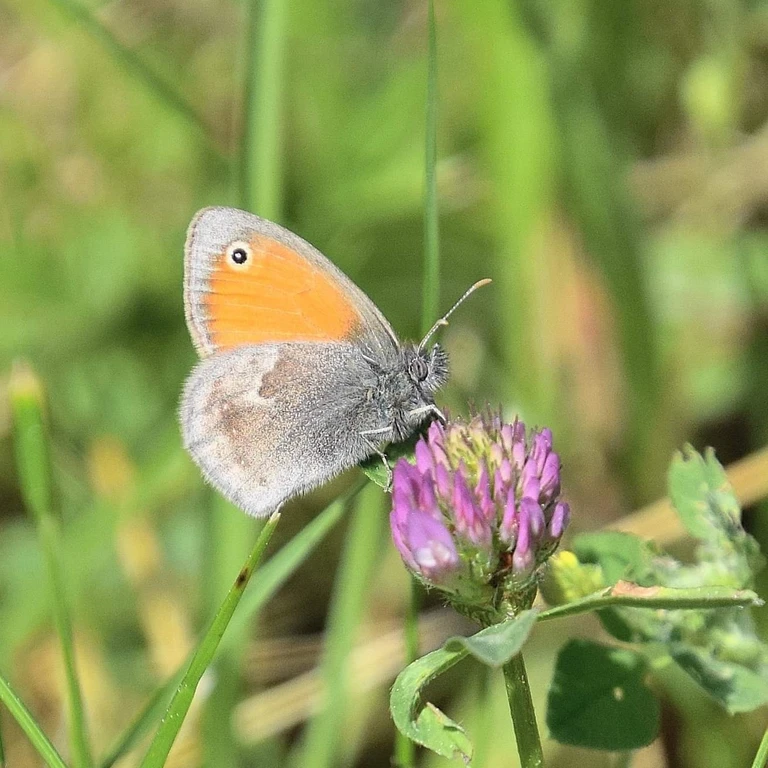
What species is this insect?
Coenonympha pamphilus
